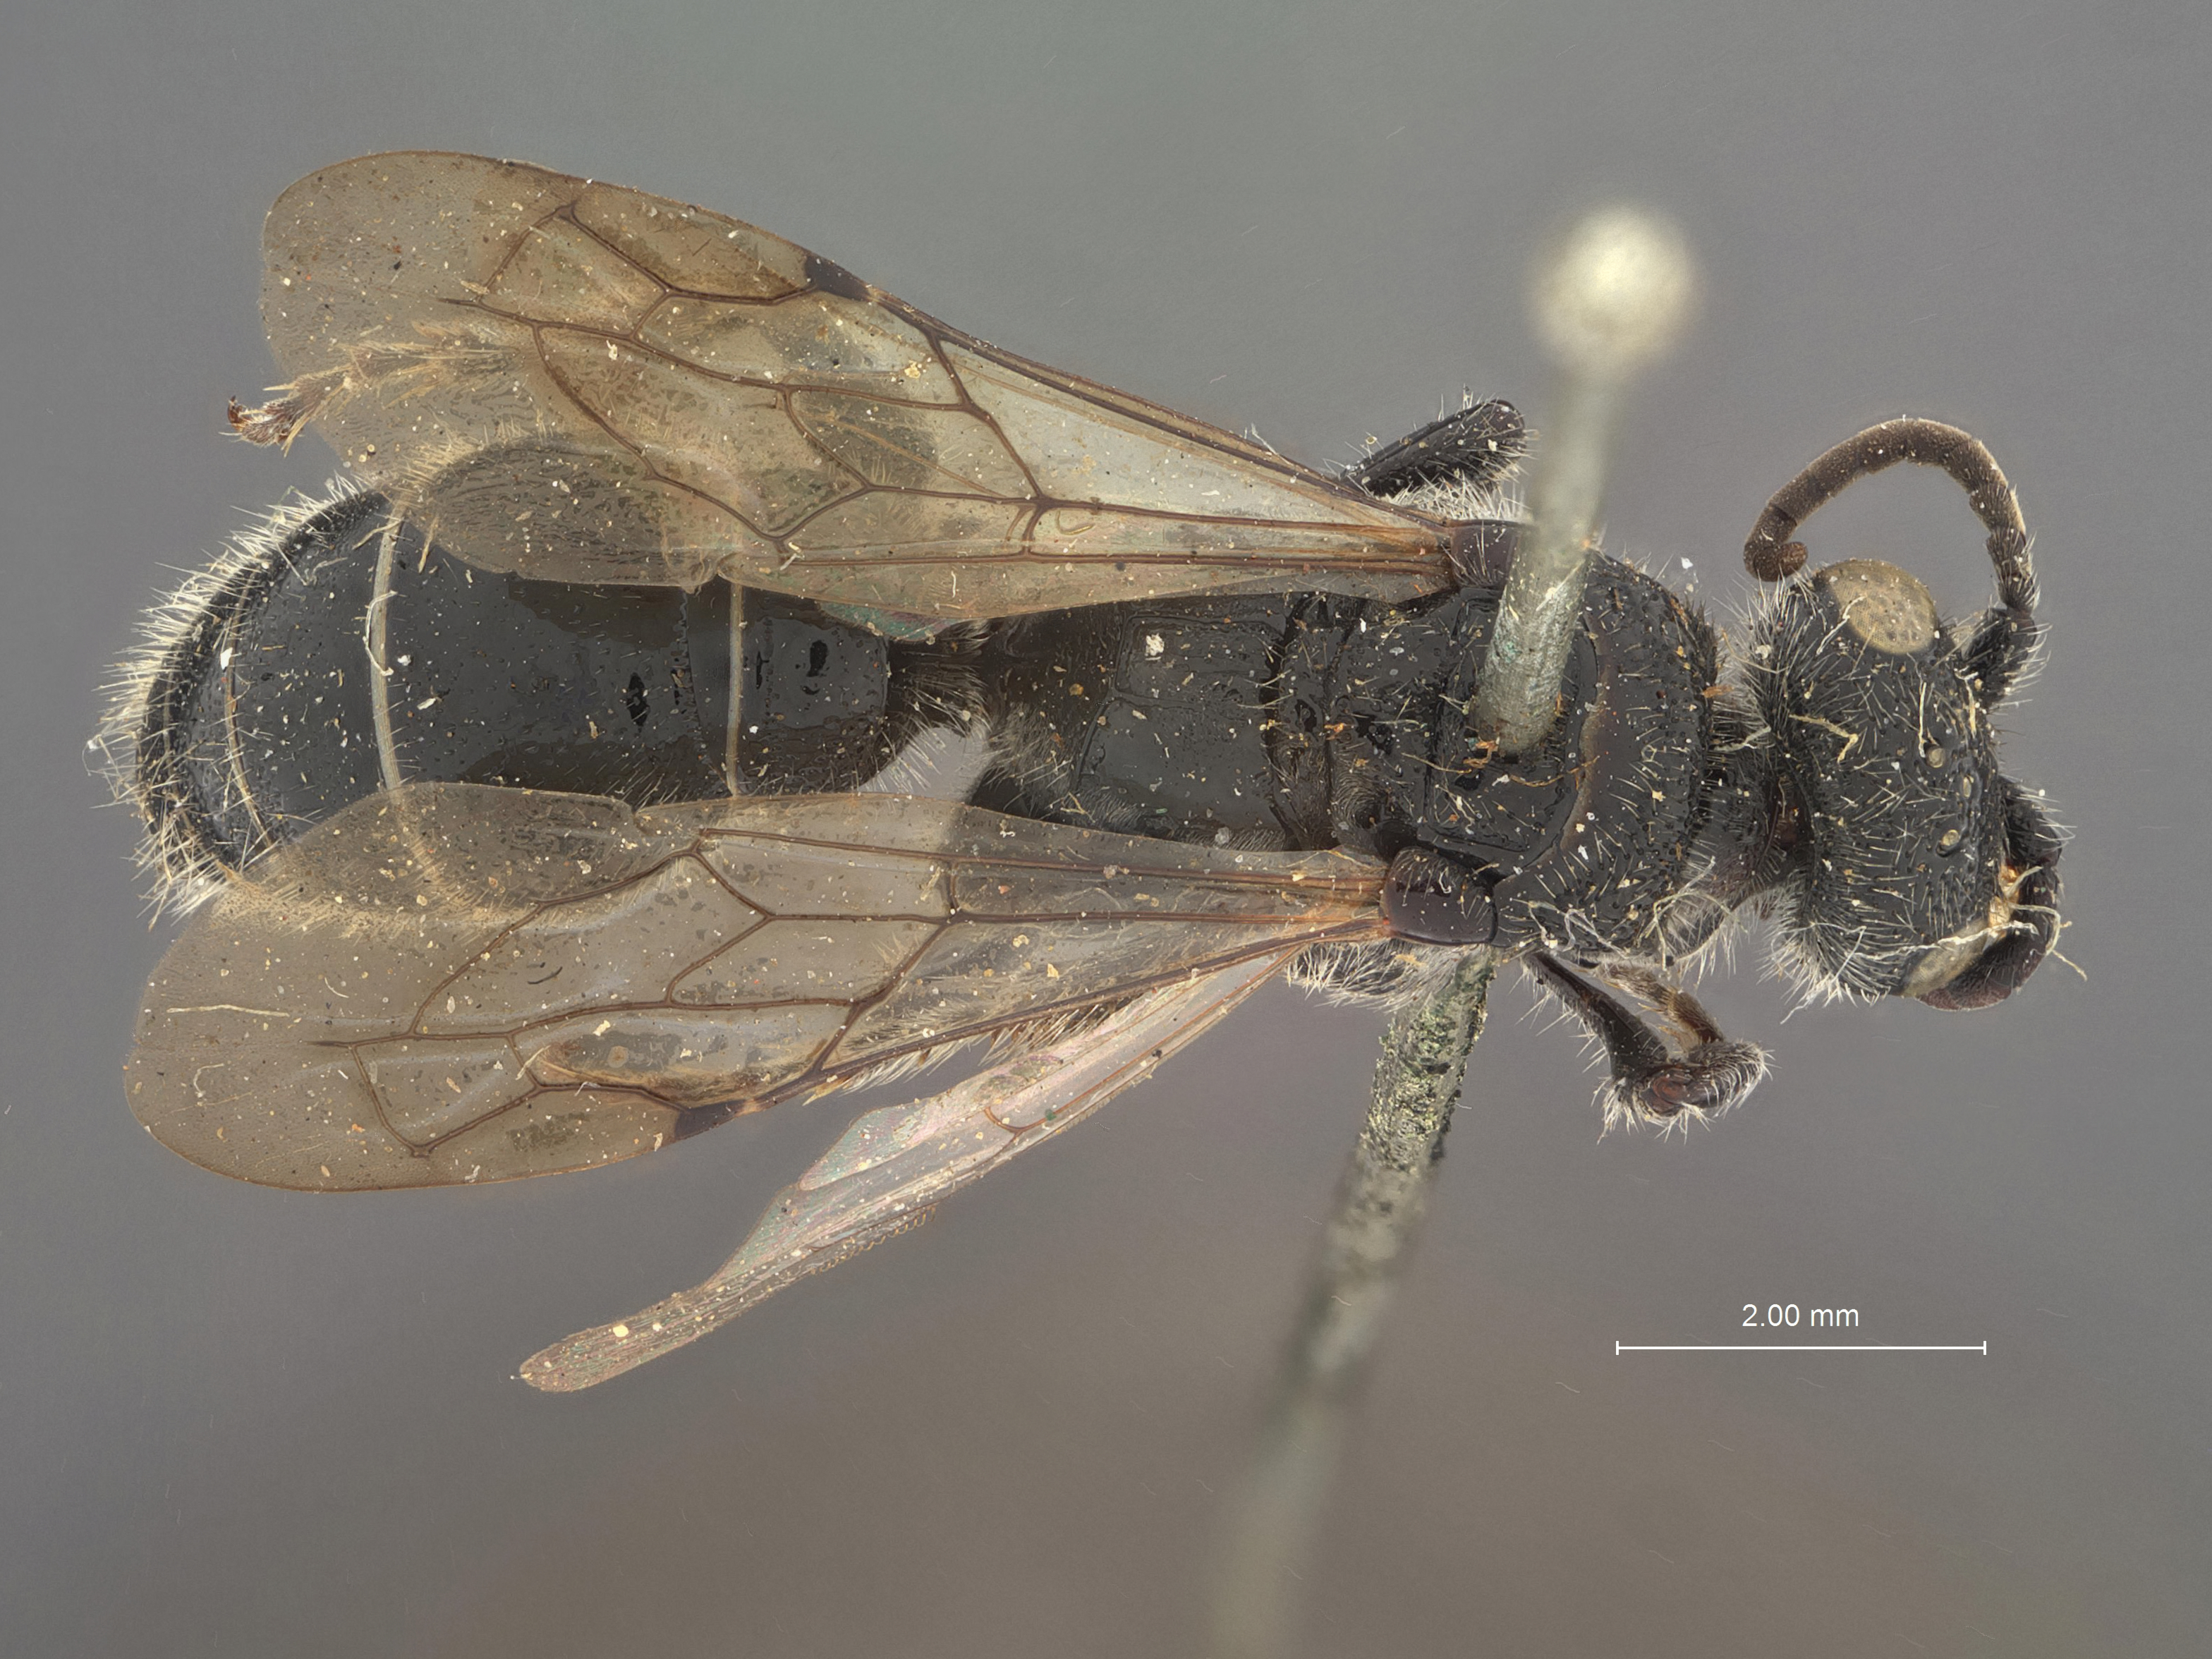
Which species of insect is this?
Tiphia pennsylvania
